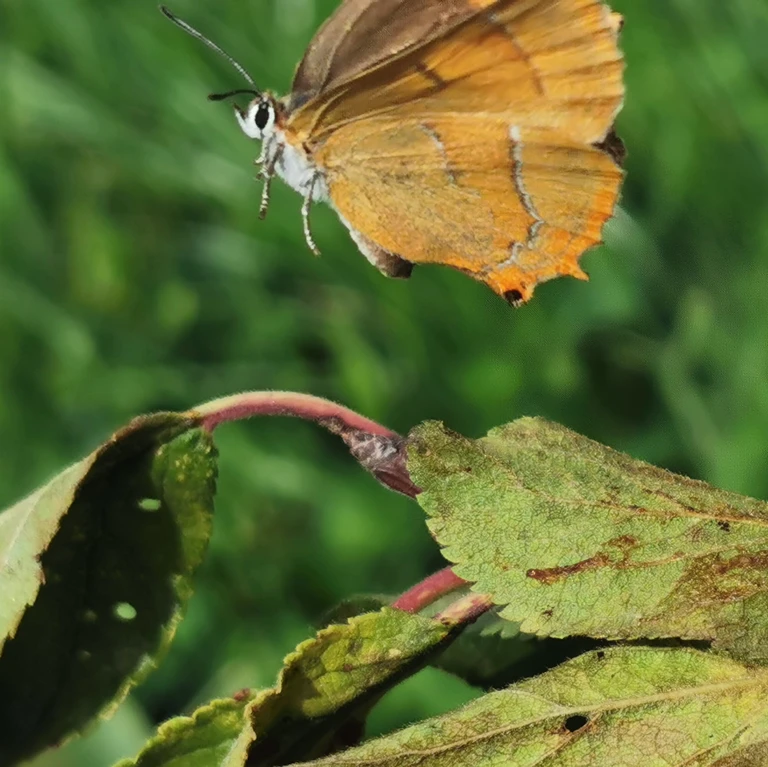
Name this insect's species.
Thecla betulae
